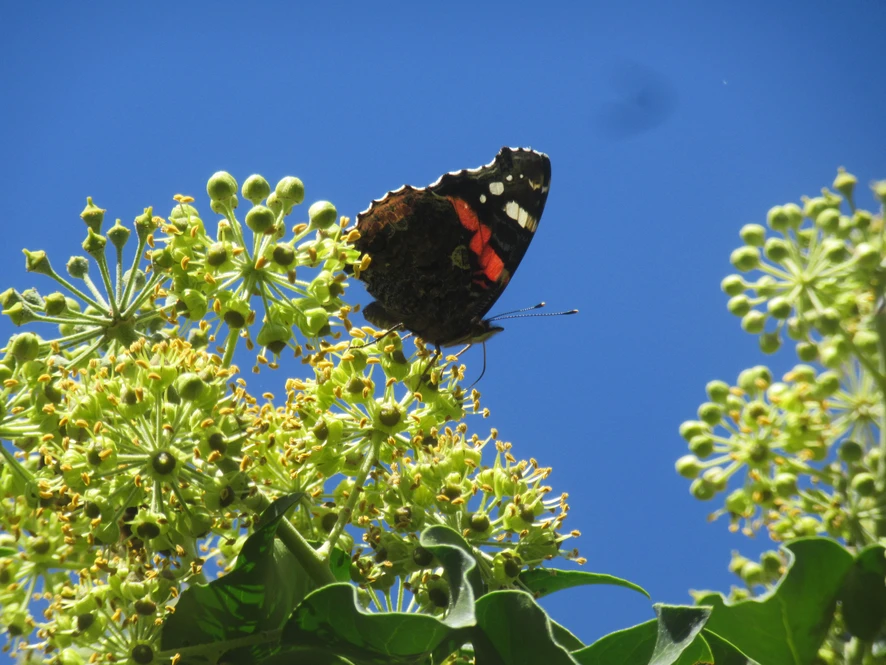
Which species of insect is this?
Vanessa atalanta
